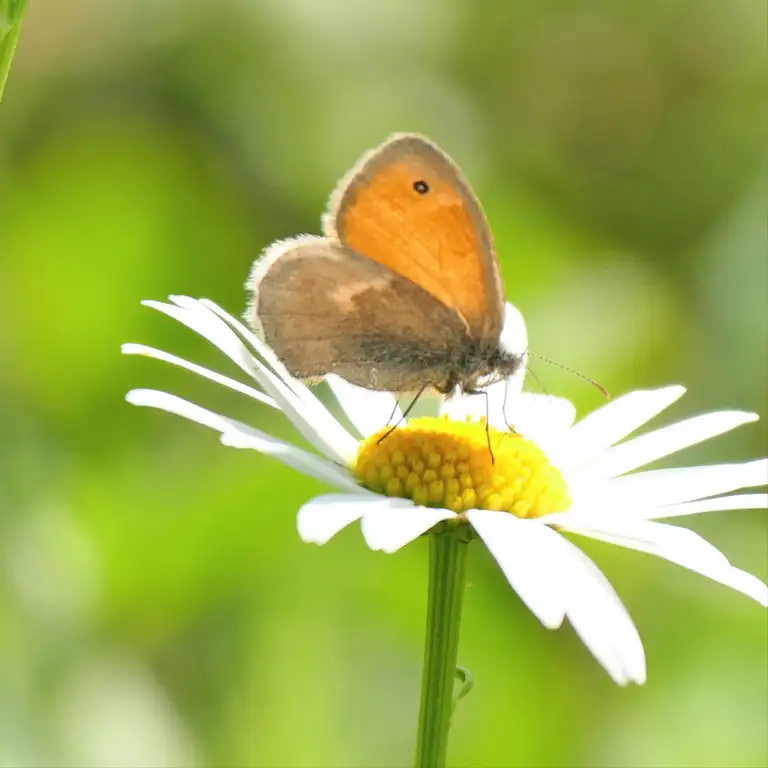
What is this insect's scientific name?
Coenonympha pamphilus
